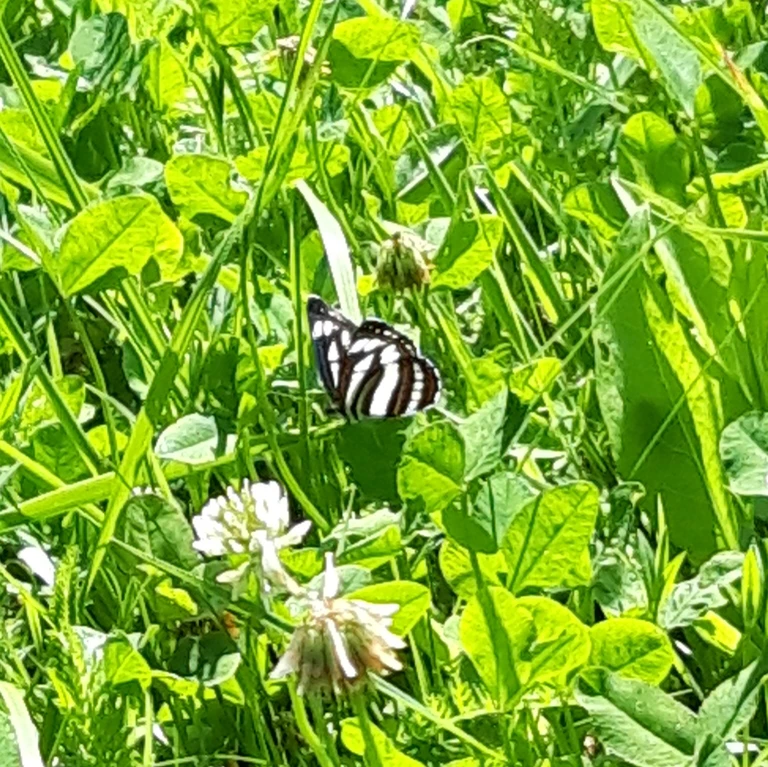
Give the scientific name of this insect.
Neptis sappho
